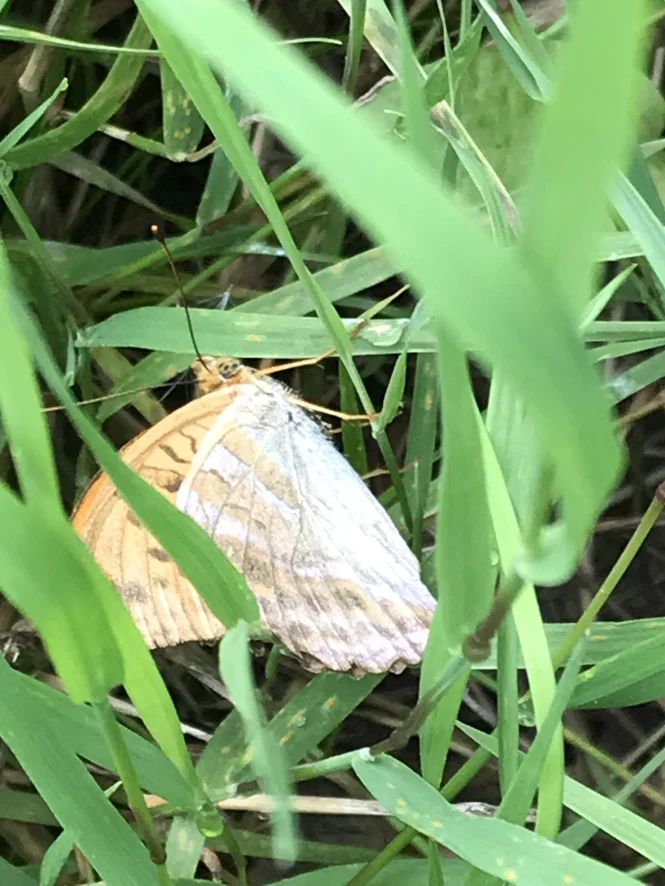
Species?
Argynnis paphia
